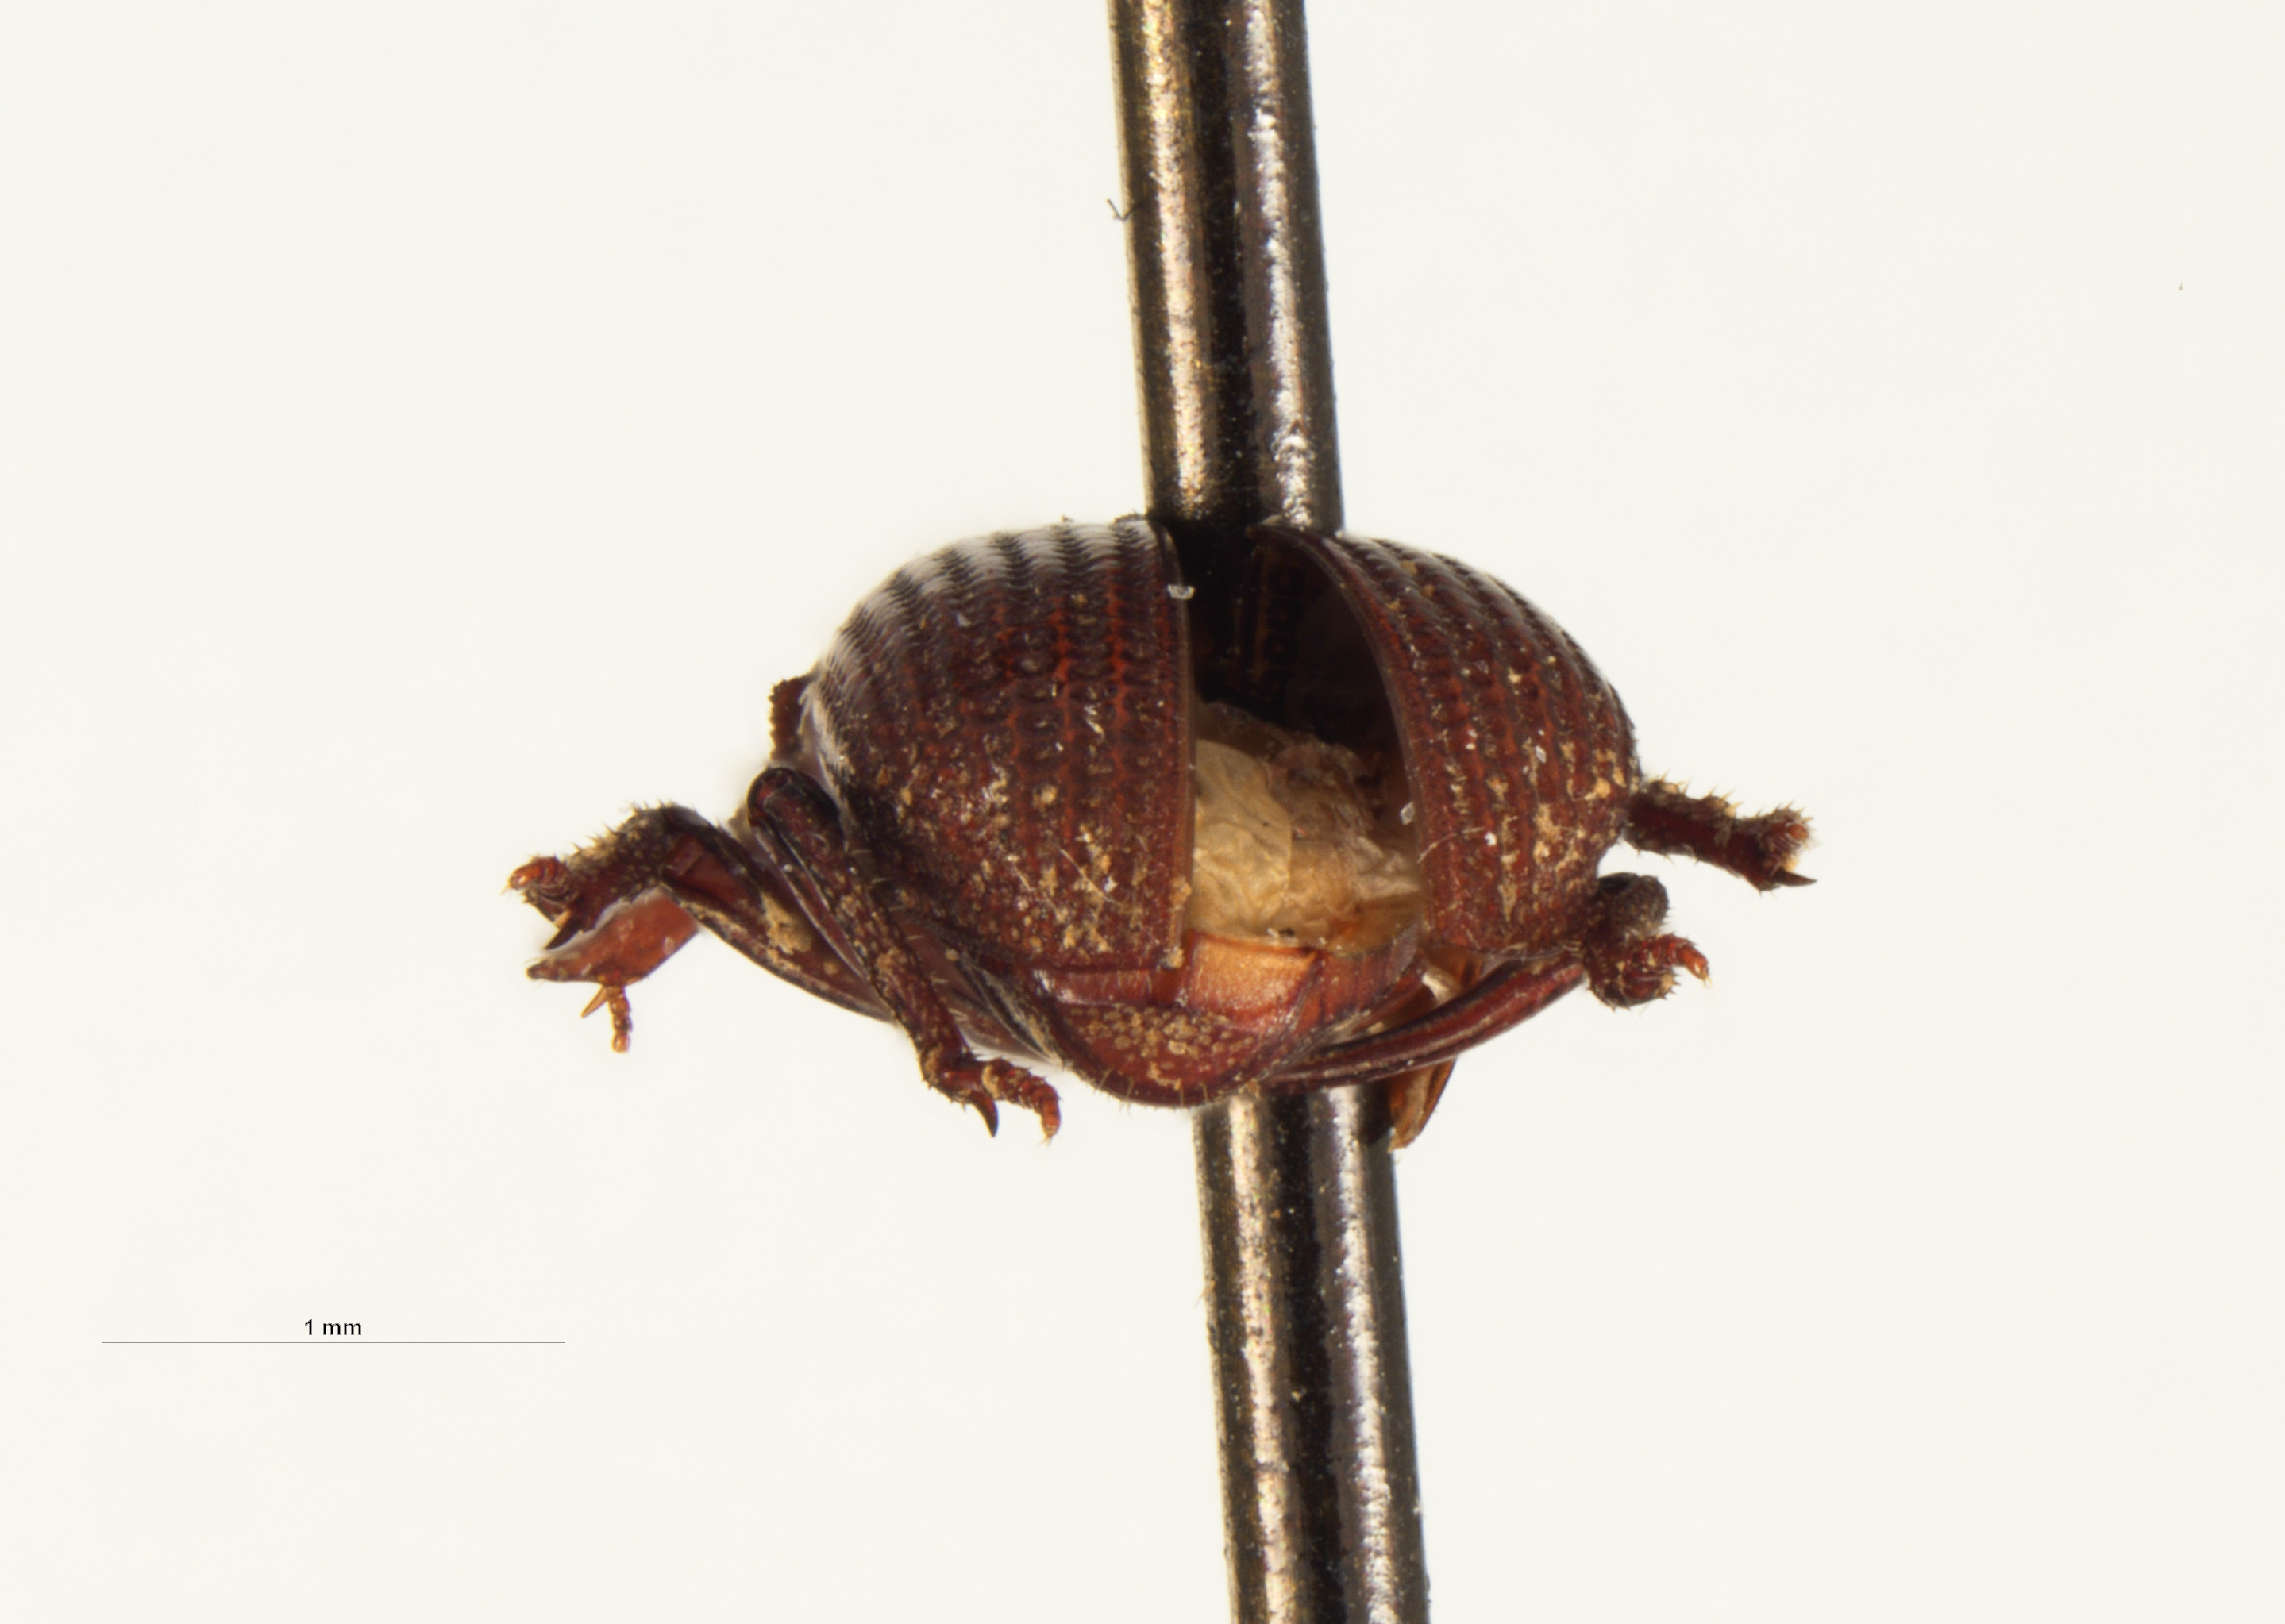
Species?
Euparixoides cribratus
